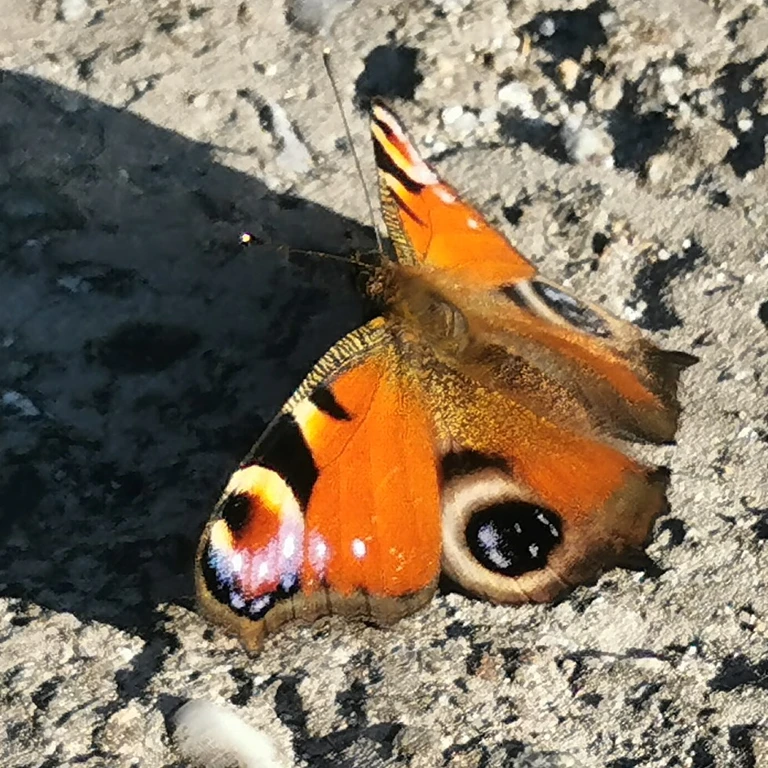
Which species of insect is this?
Aglais io
